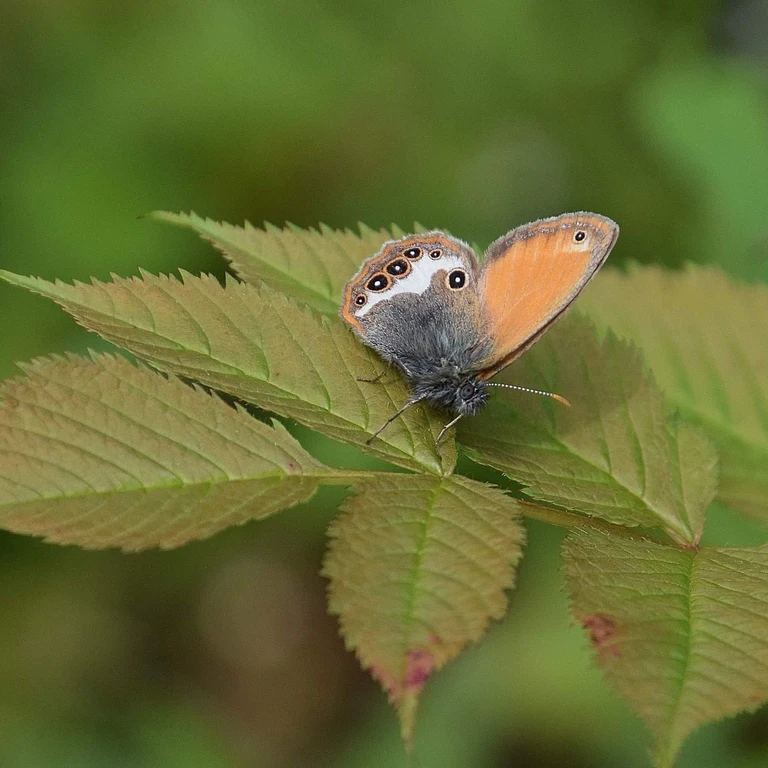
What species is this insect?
Coenonympha arcania
